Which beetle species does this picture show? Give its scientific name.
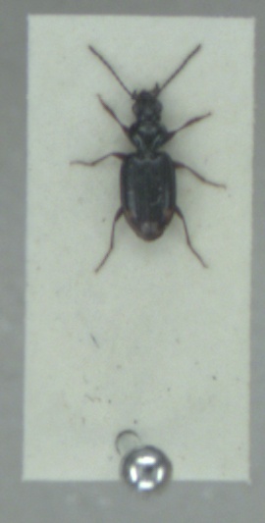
Bembidion lunulatum
